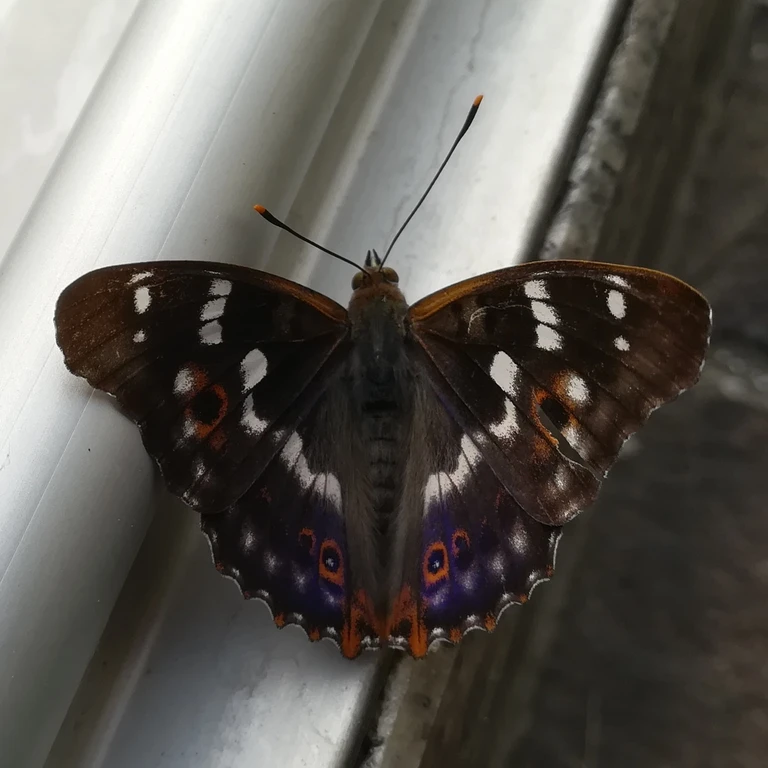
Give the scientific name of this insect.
Apatura ilia
